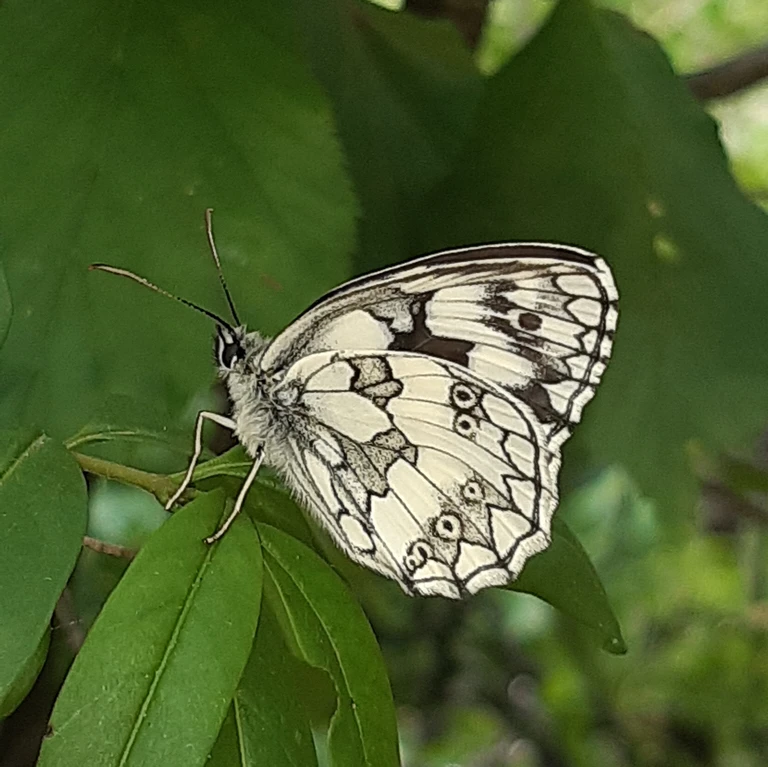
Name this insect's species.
Melanargia galathea
